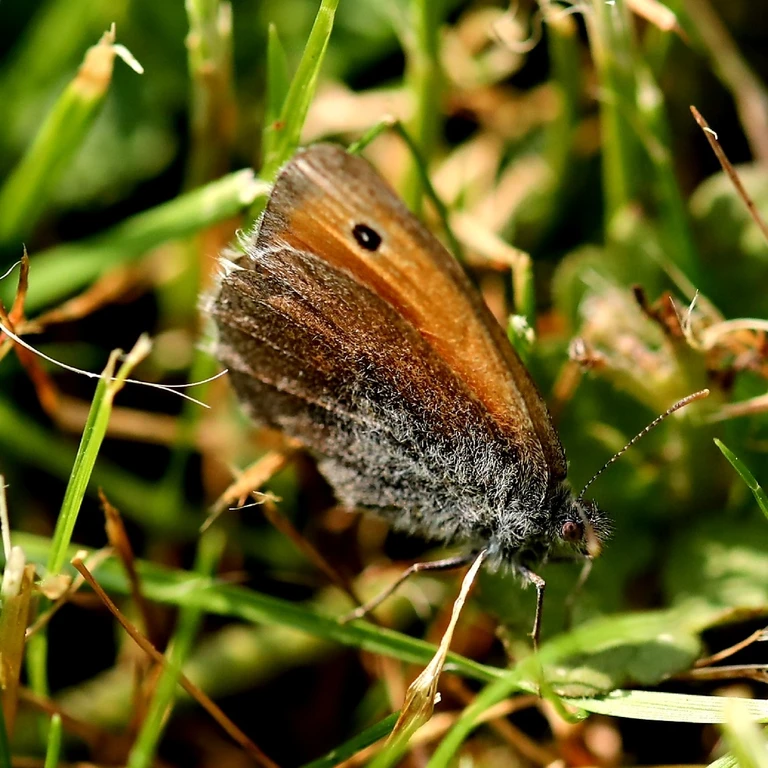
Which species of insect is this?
Coenonympha pamphilus
